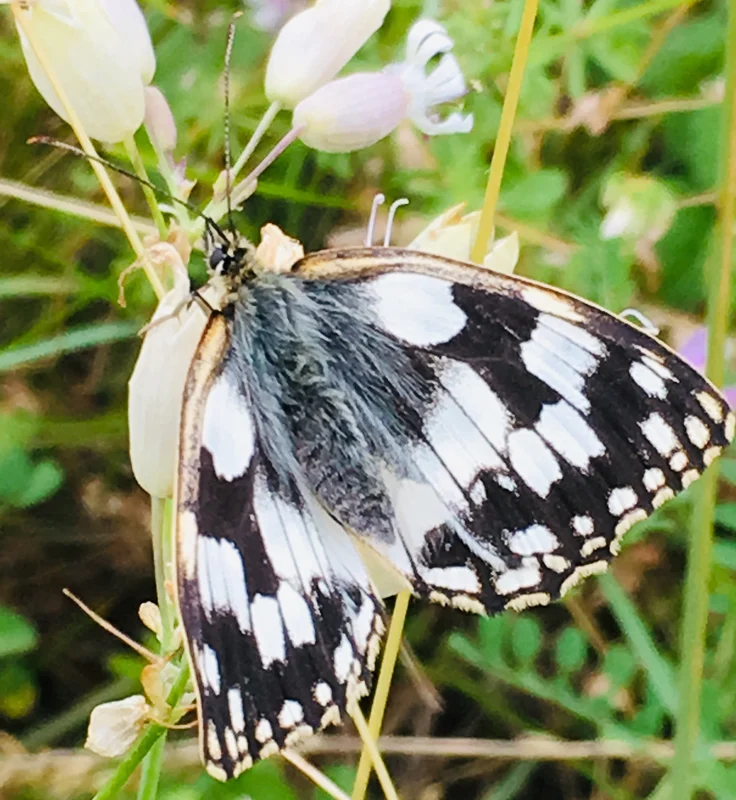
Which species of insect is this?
Melanargia galathea
